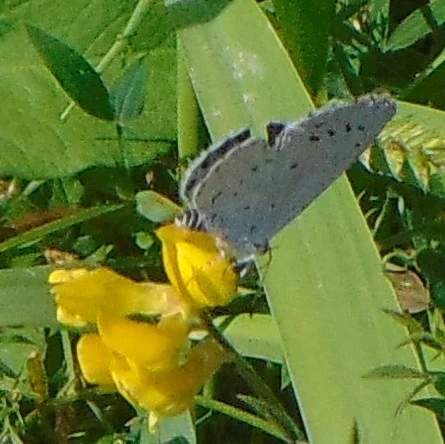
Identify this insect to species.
Celastrina argiolus
